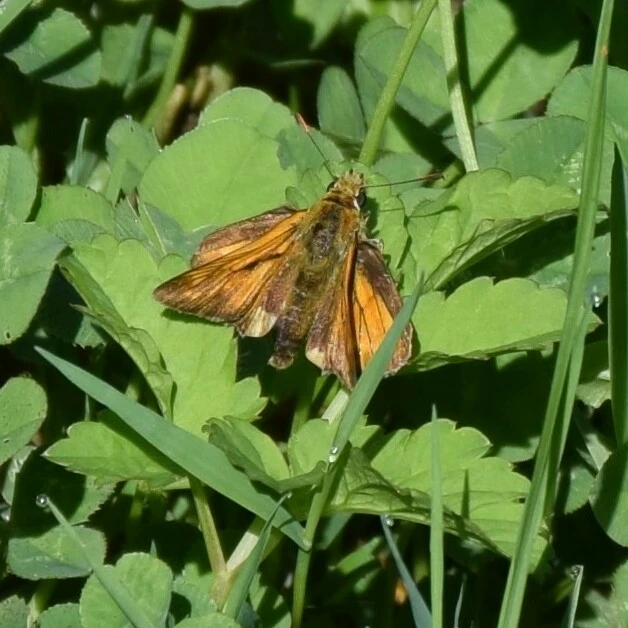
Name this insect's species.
Ochlodes sylvanus (also Ochlodes venata)
